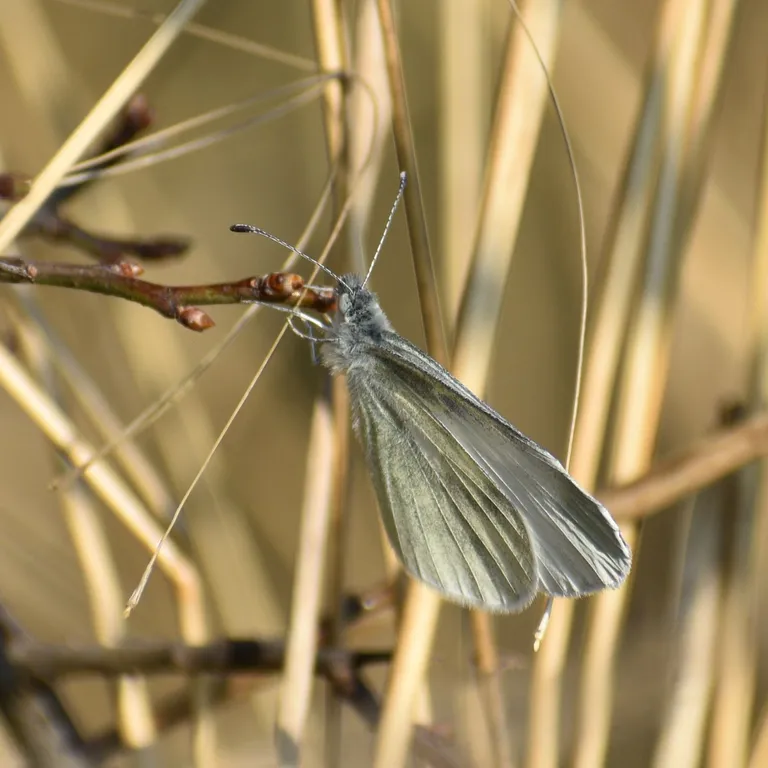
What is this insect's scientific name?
Leptidea sinapis/juvernica
